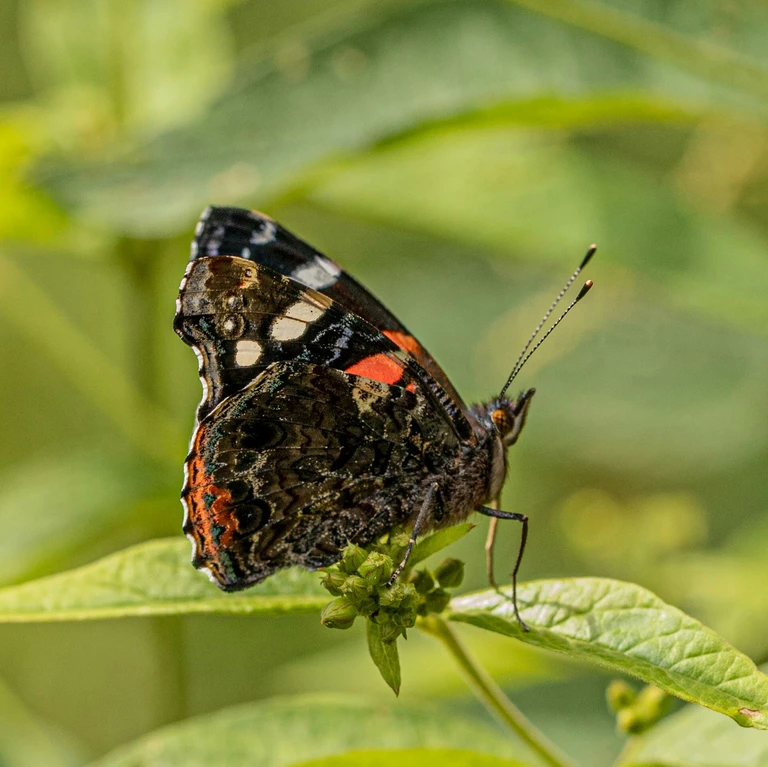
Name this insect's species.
Vanessa atalanta
